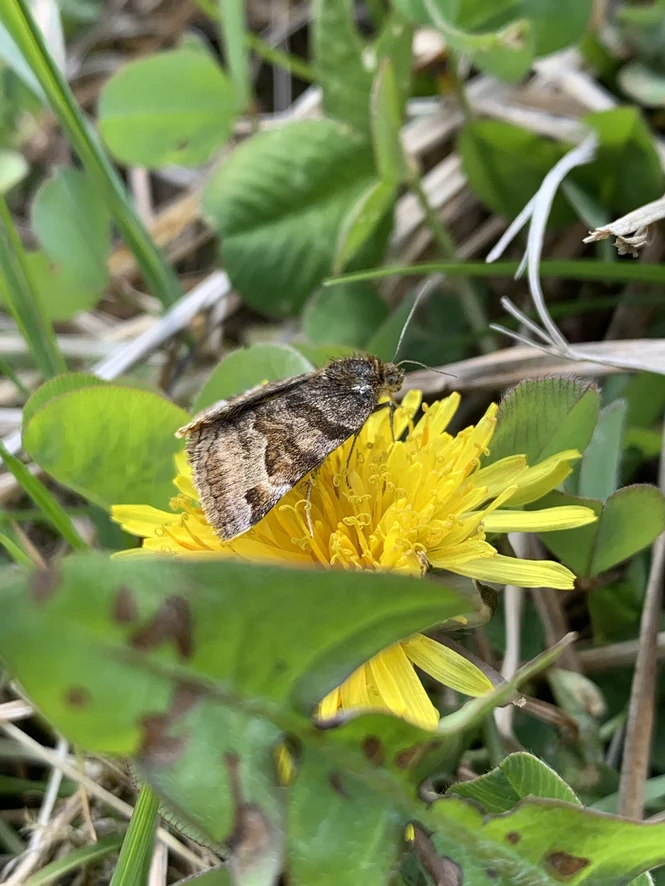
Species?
Euclidia glyphica
